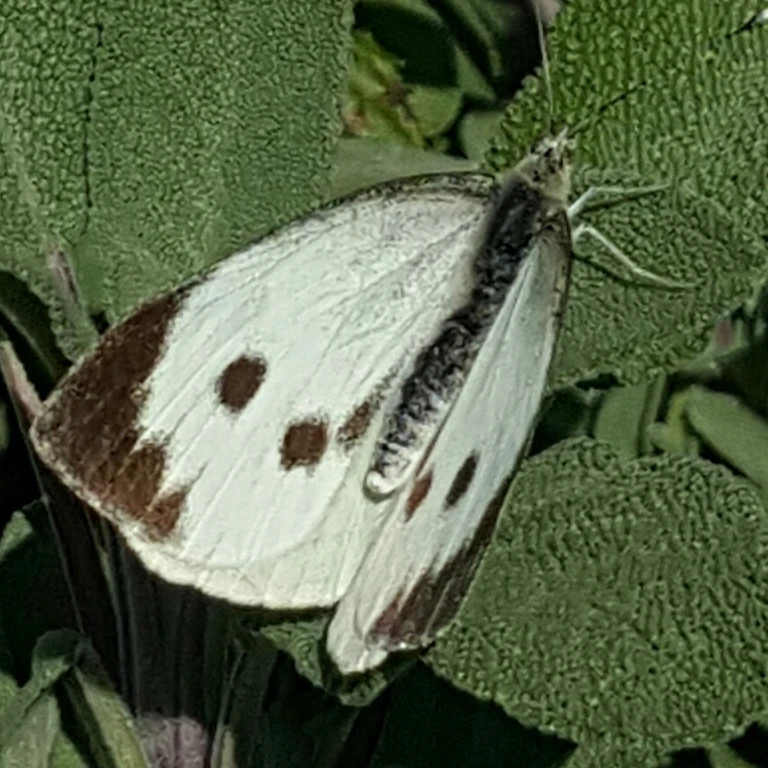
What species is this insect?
Pieris brassicae
